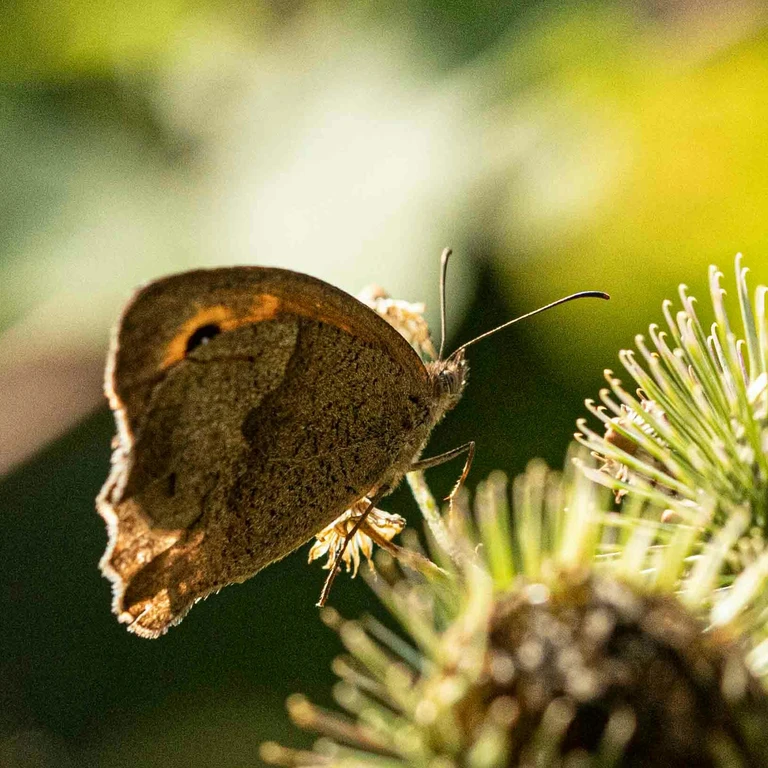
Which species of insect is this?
Maniola jurtina
